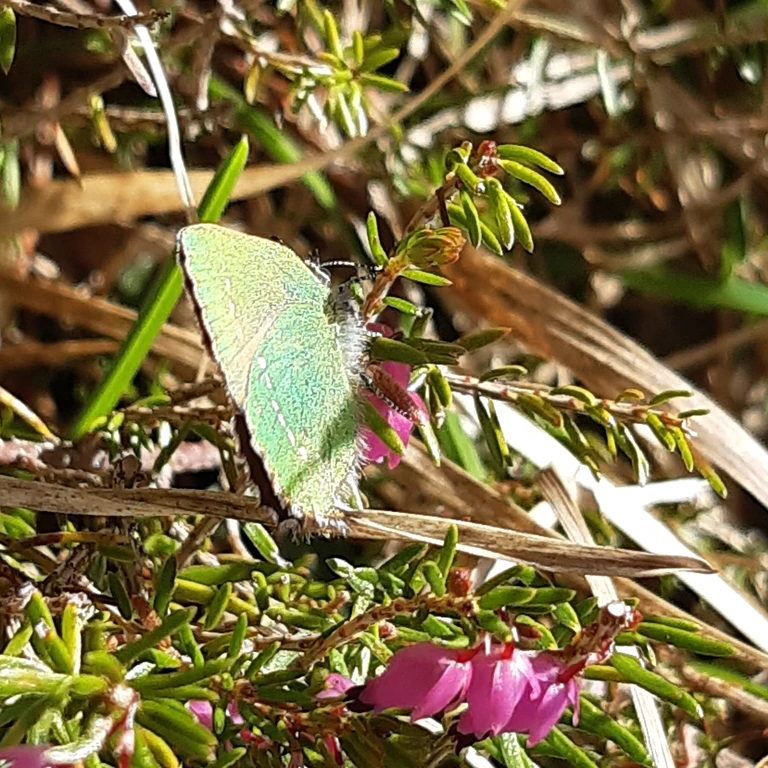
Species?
Callophrys rubi
